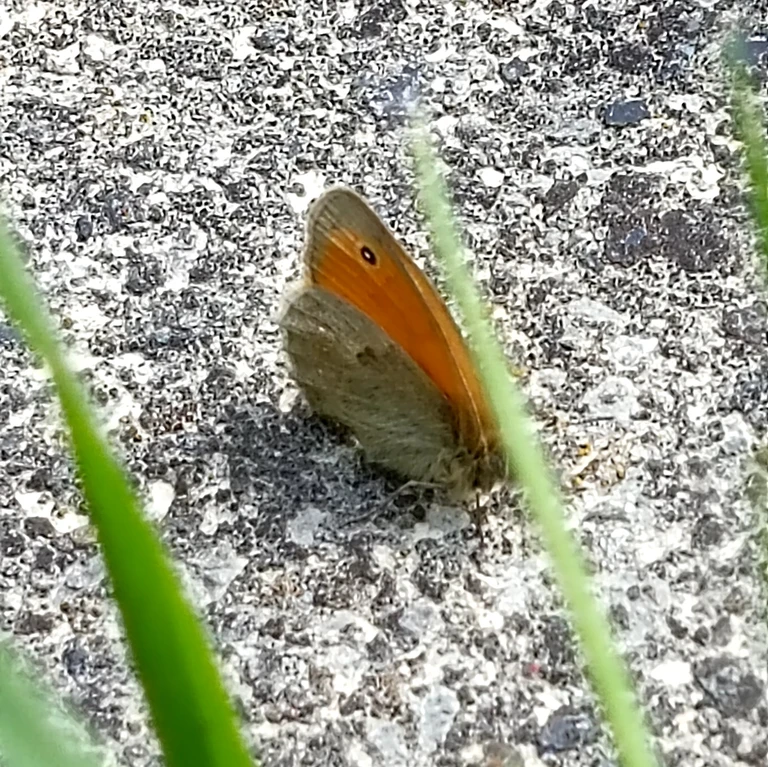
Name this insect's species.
Coenonympha pamphilus
